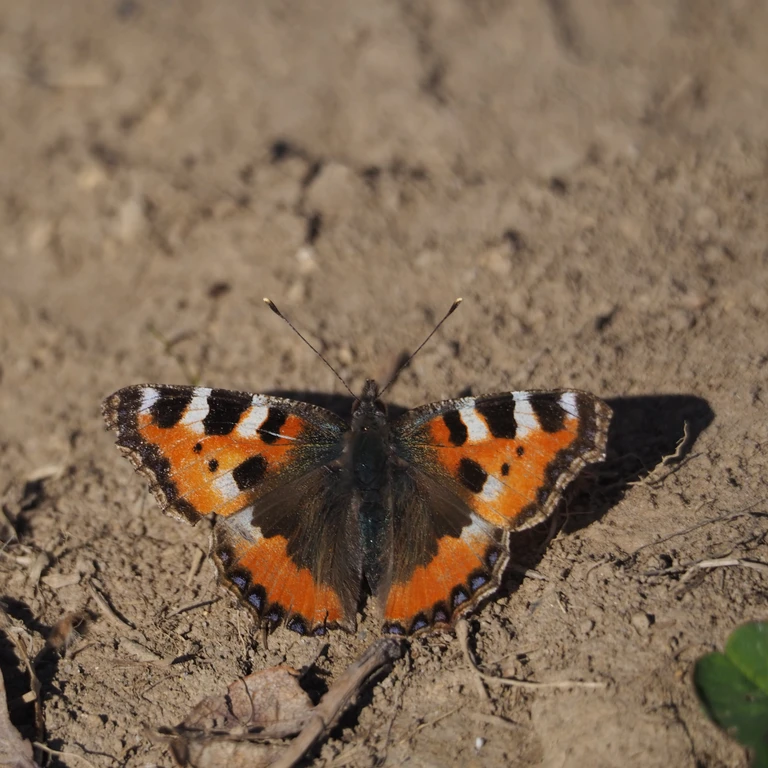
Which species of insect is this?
Aglais urticae
